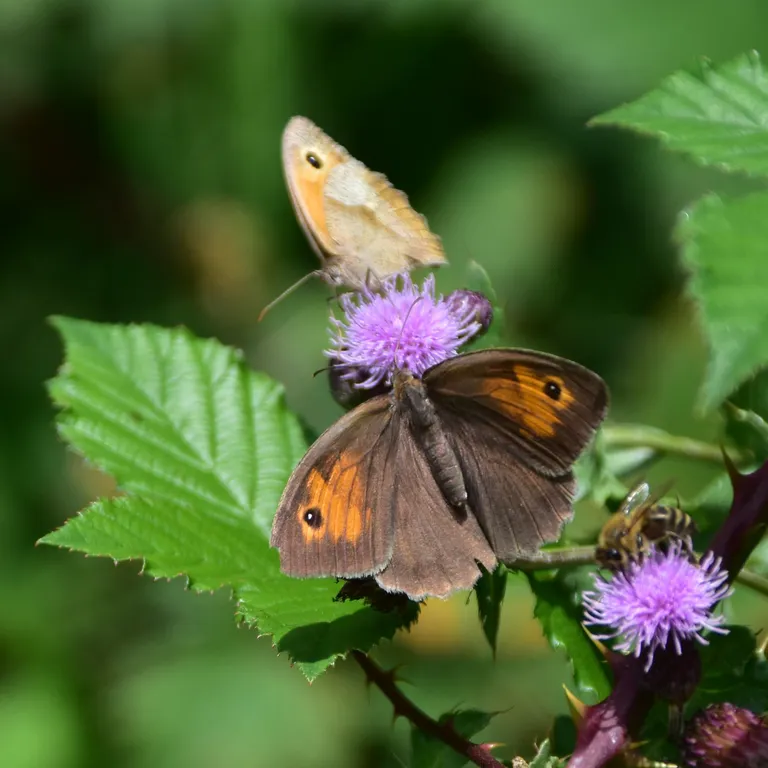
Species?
Maniola jurtina
